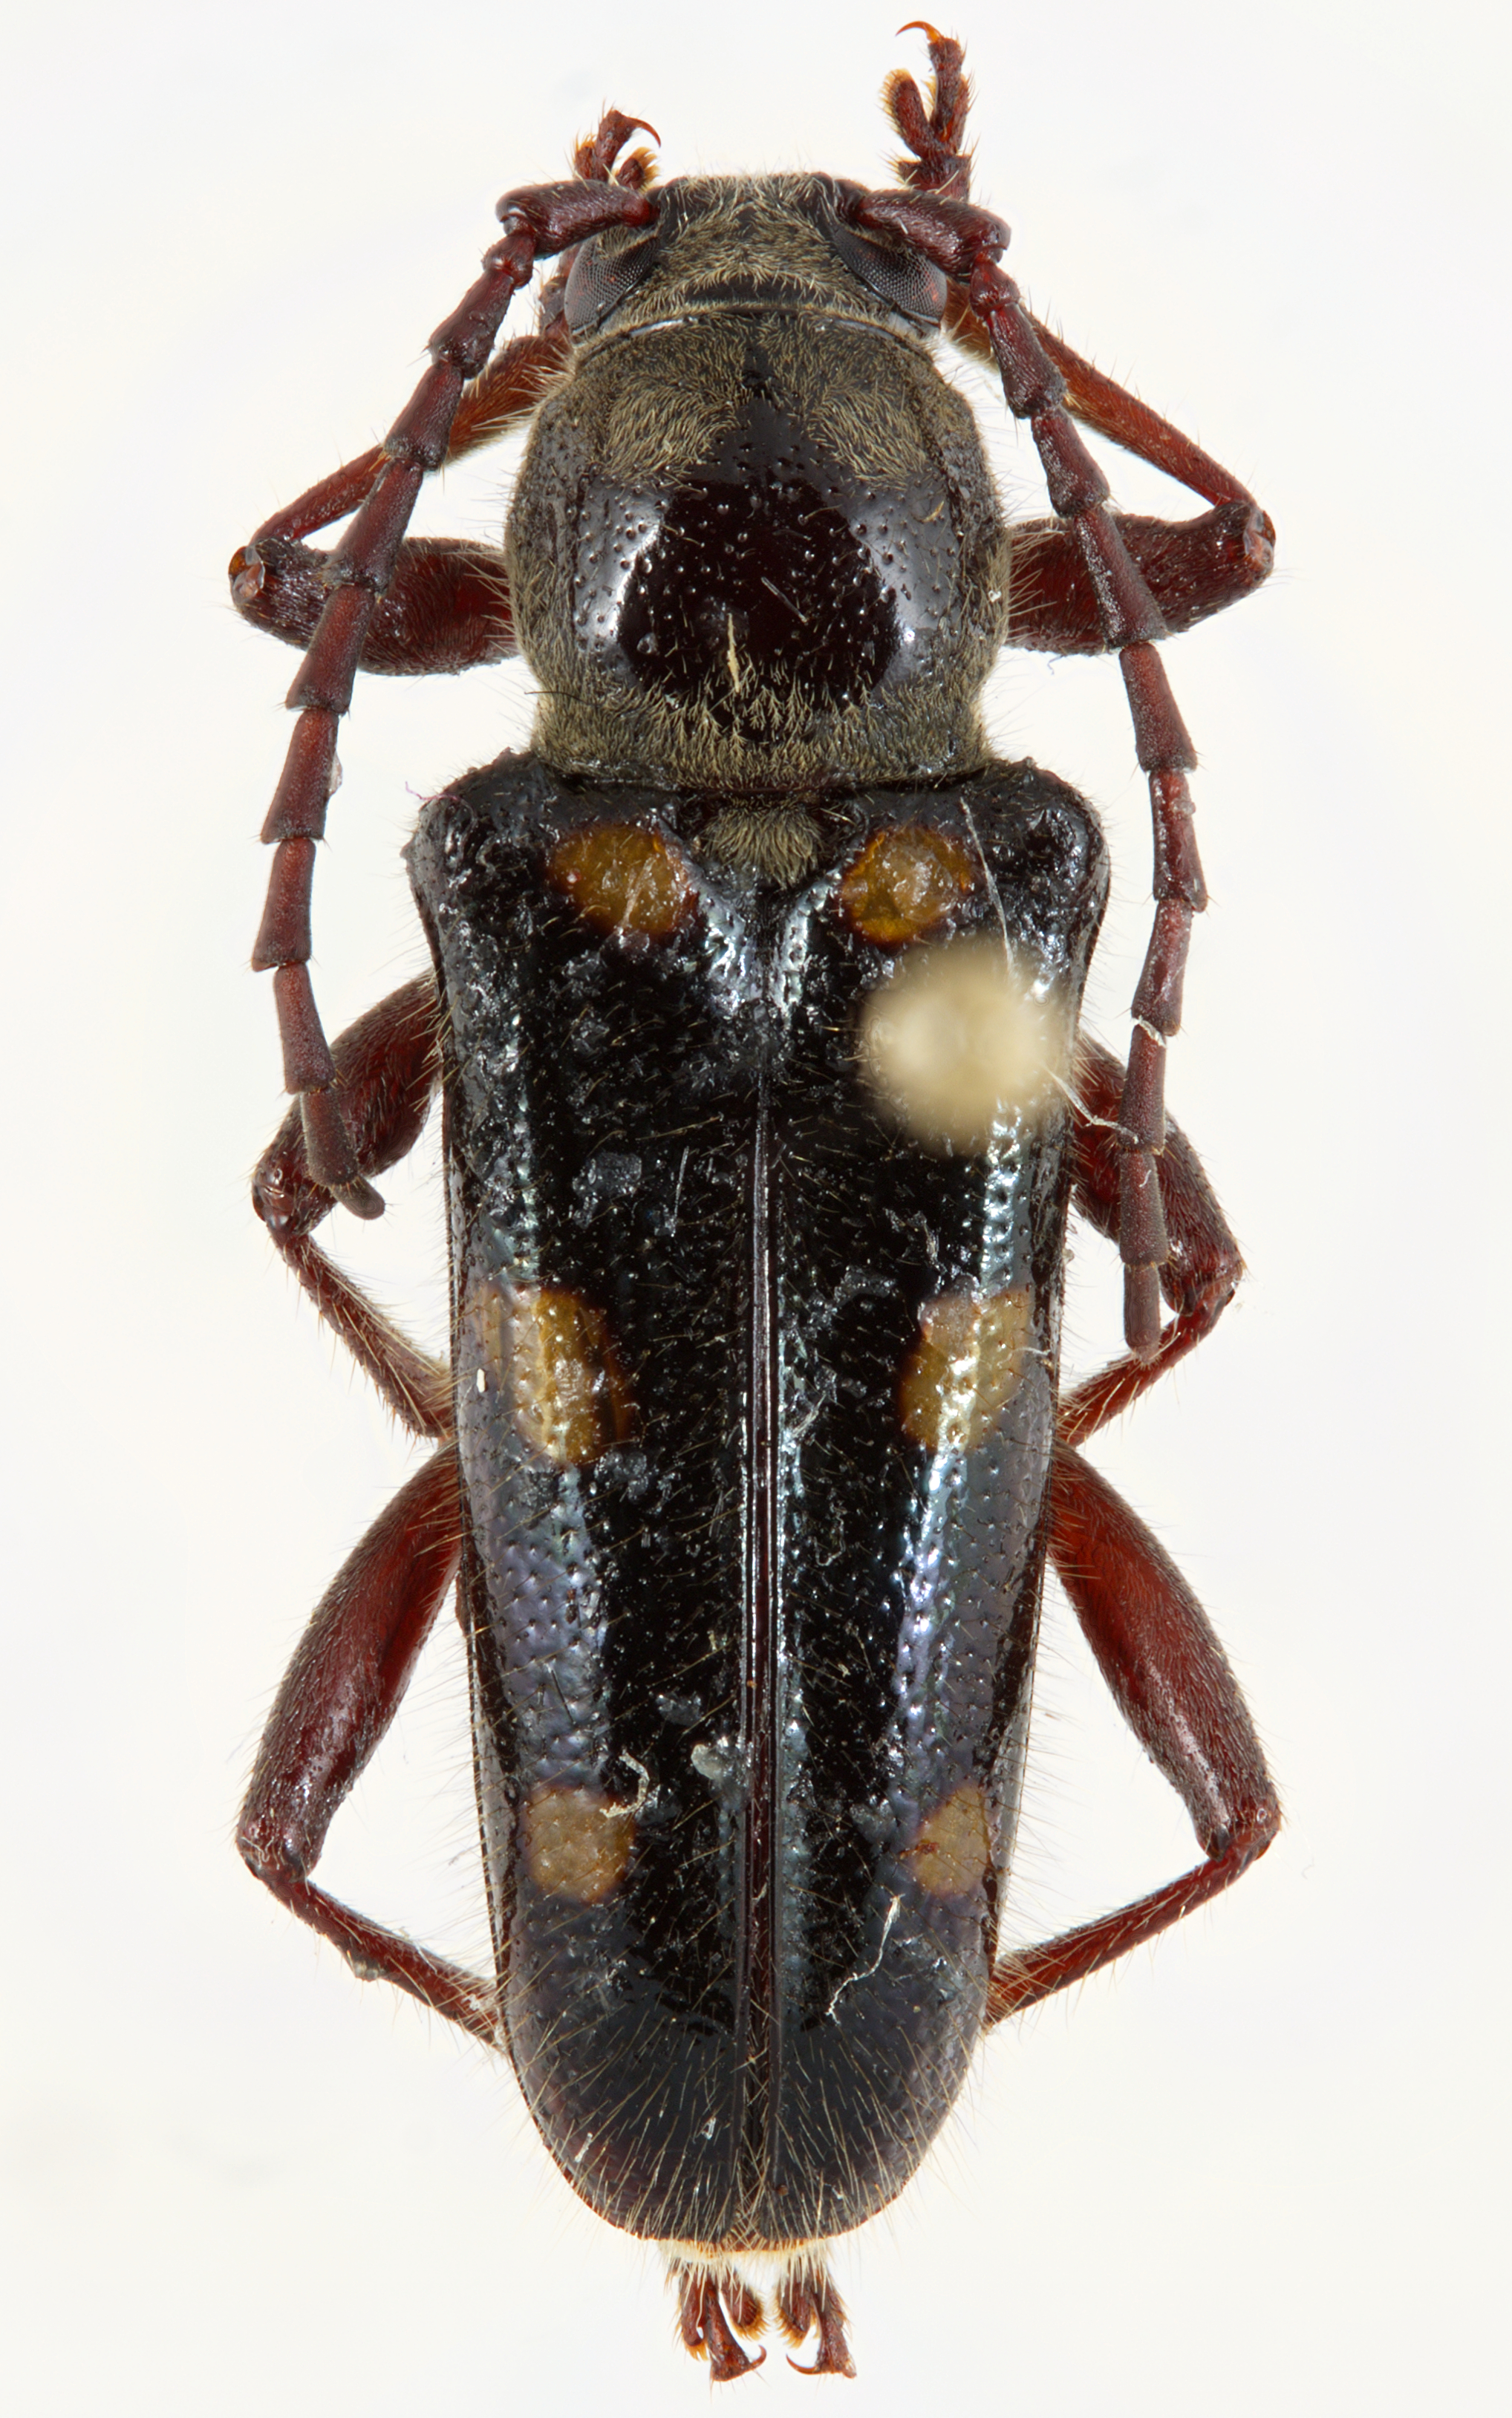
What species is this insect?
Agallissus melanoides
